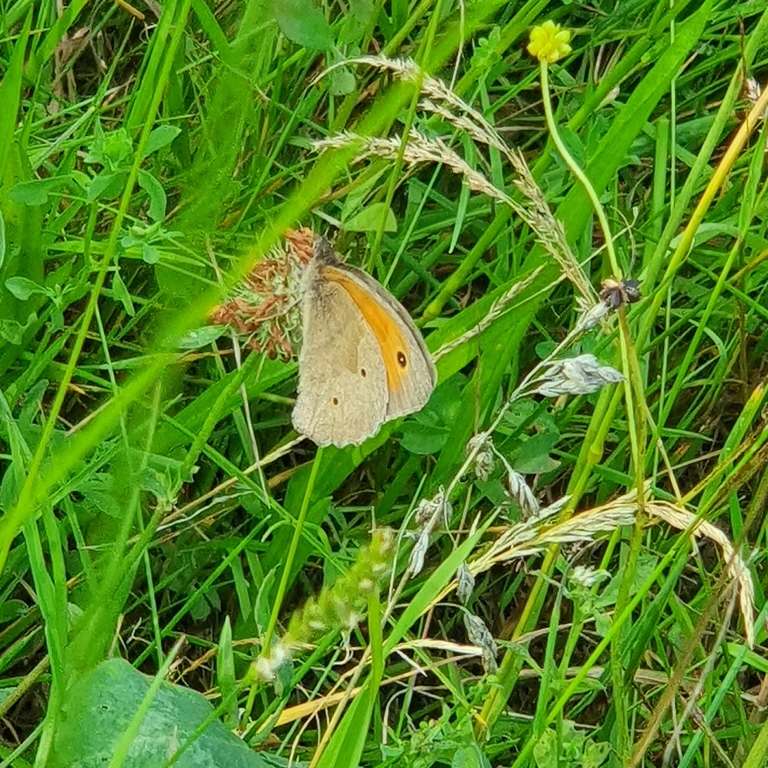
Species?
Maniola jurtina
